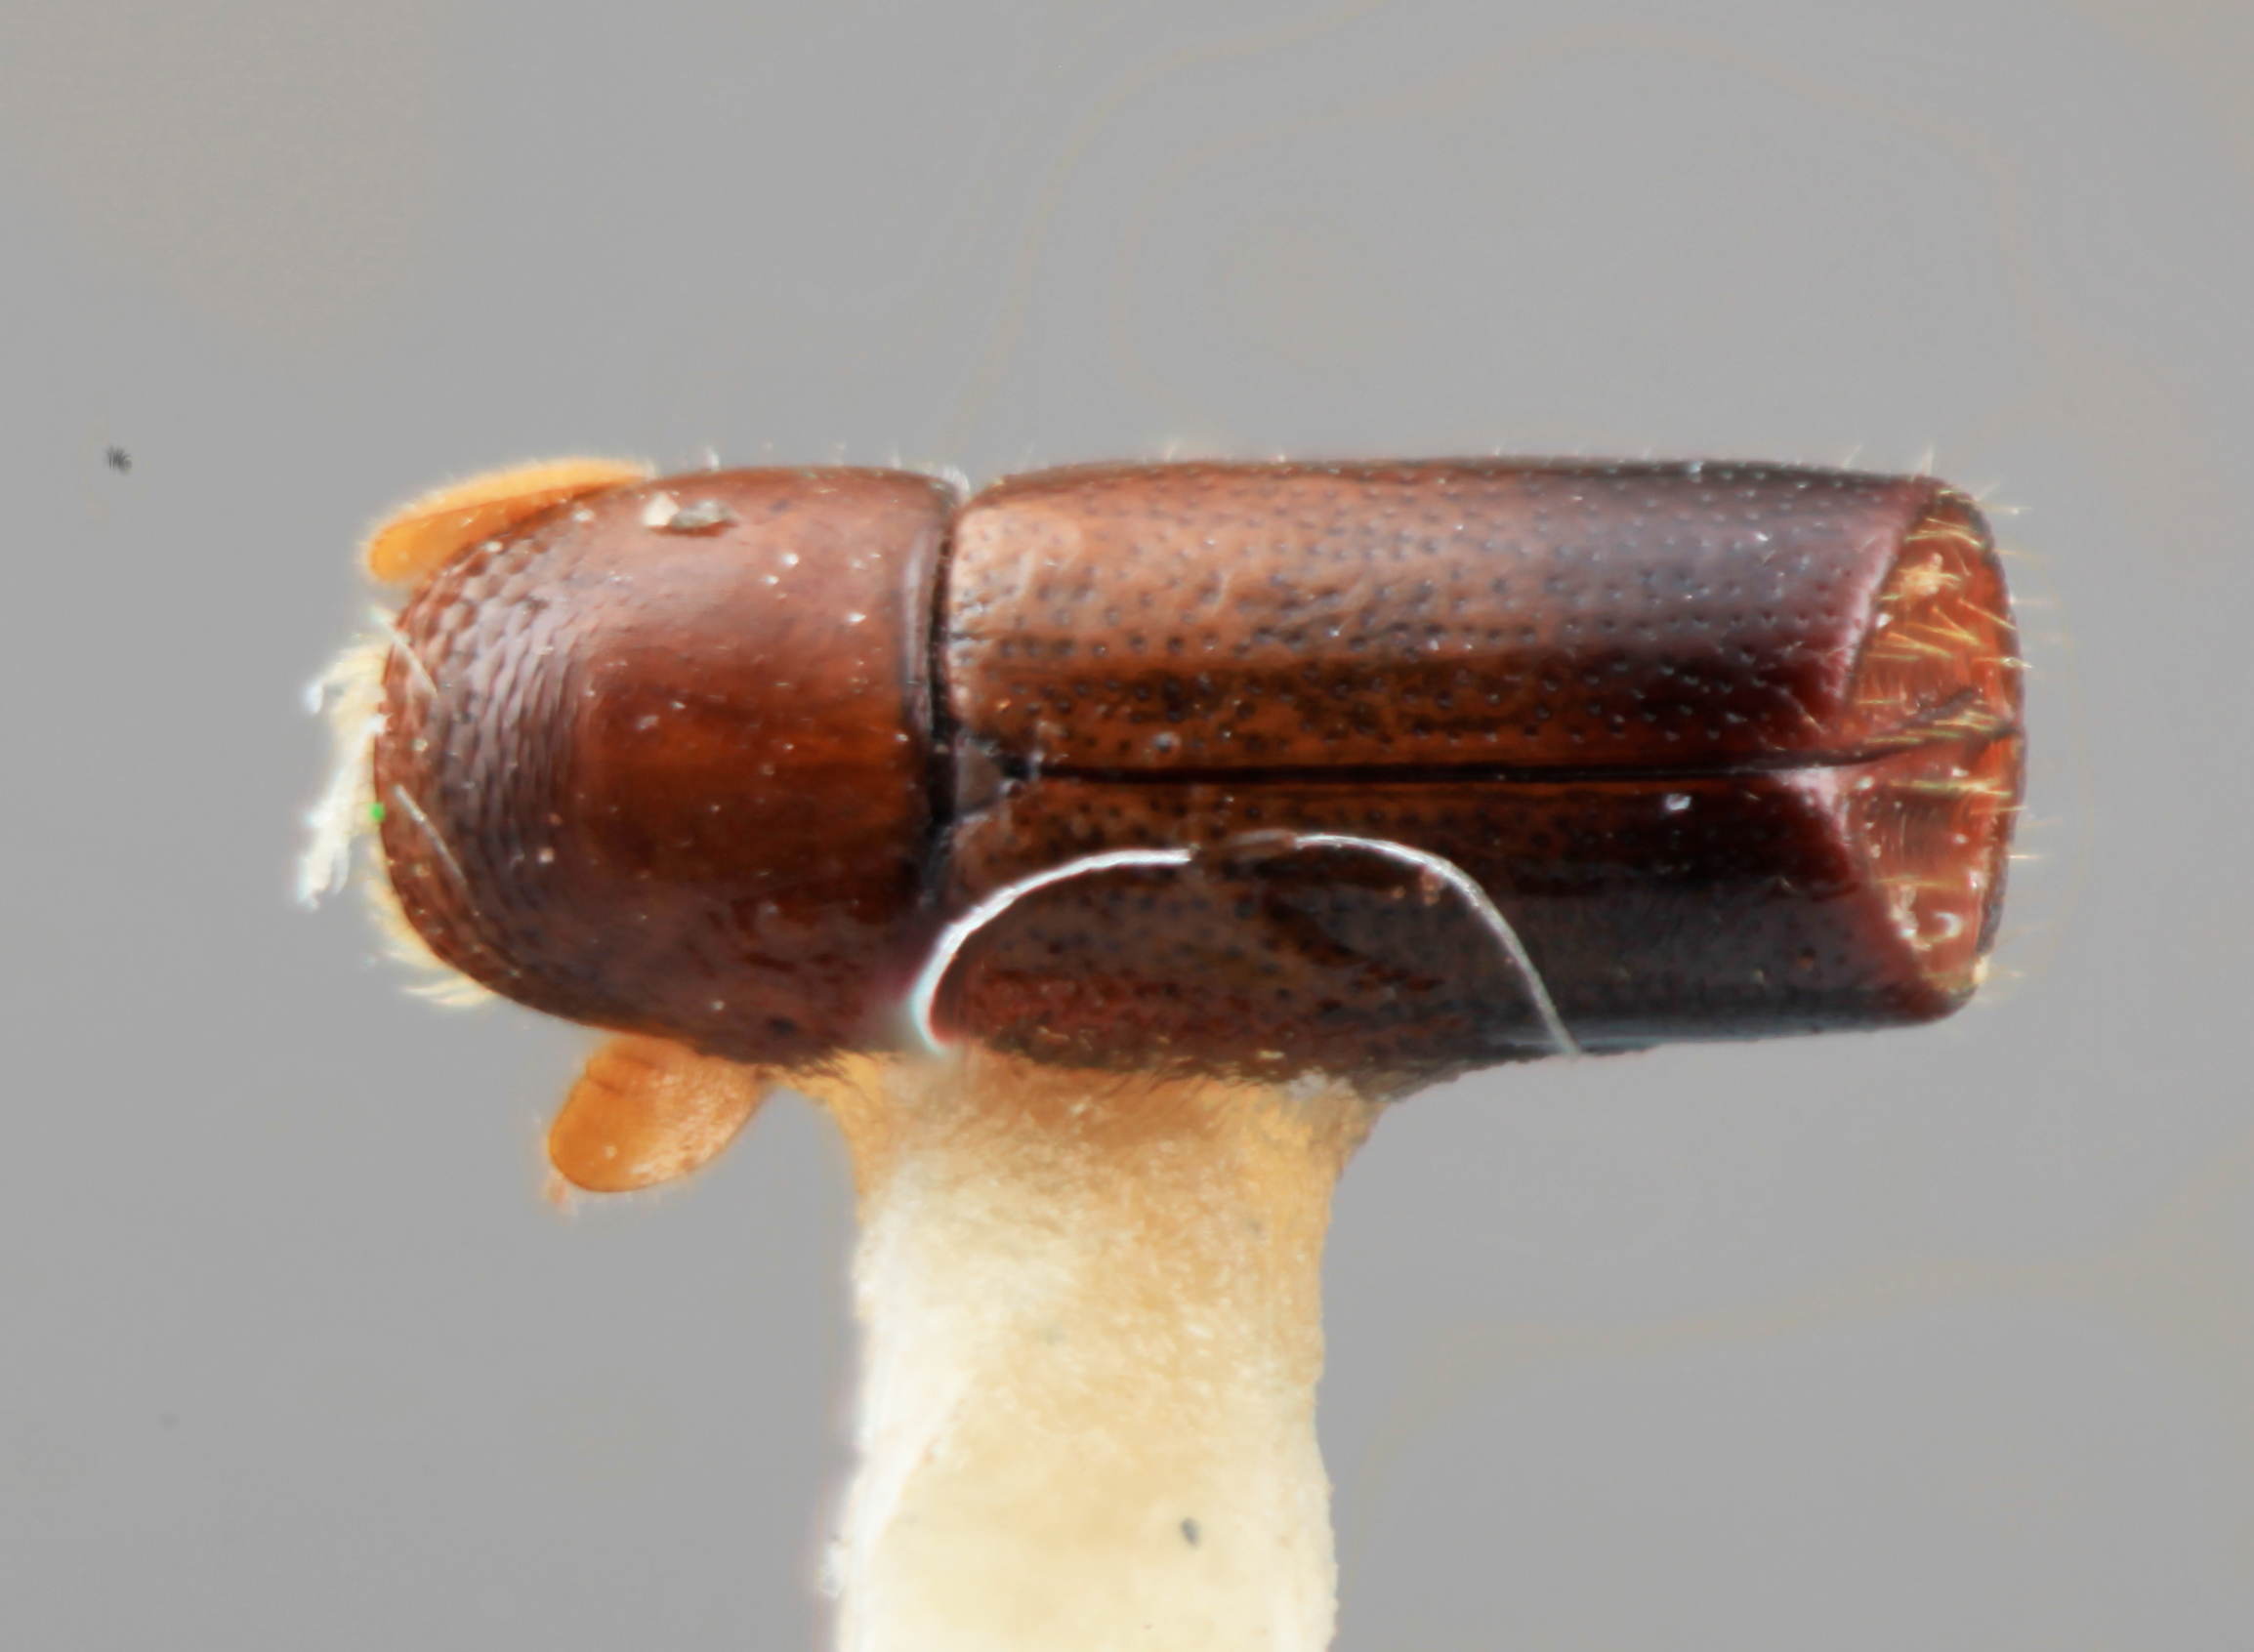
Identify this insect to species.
Corthylus petilus
